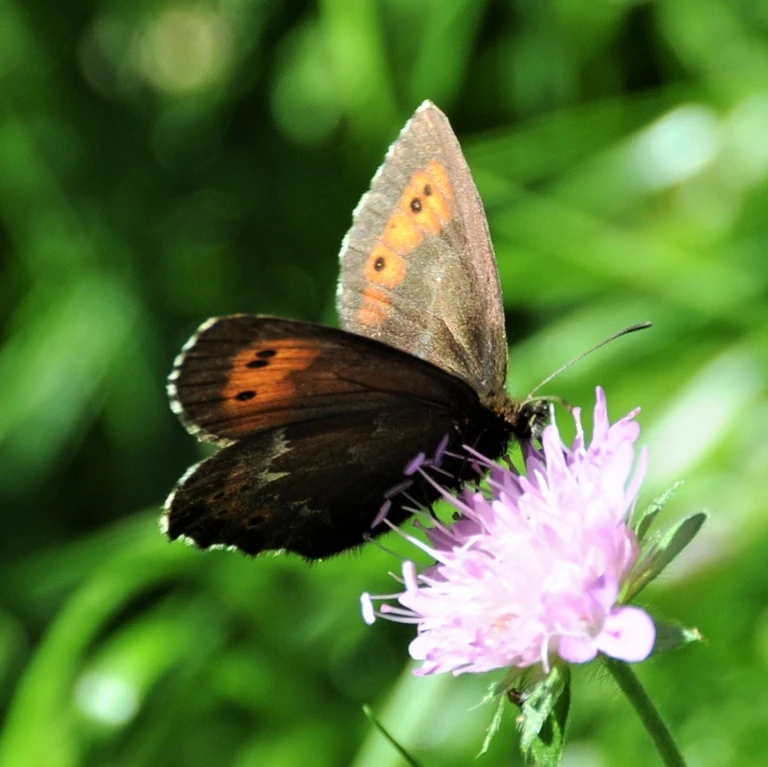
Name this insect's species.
Erebia euryale
